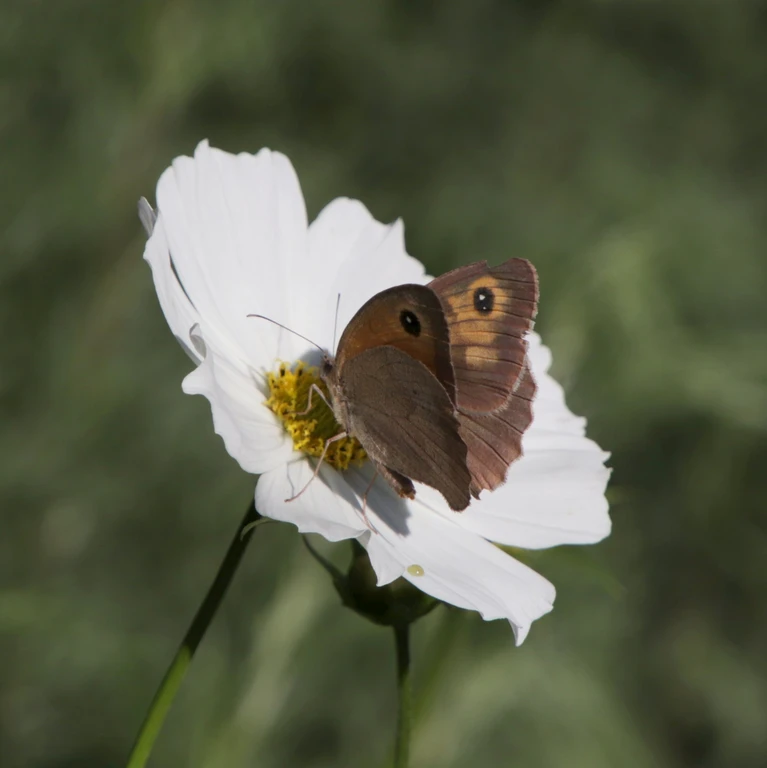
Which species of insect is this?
Maniola jurtina
